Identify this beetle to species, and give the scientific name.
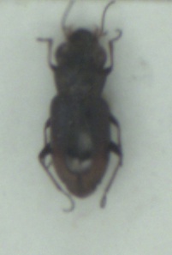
Notiophilus biguttatus
